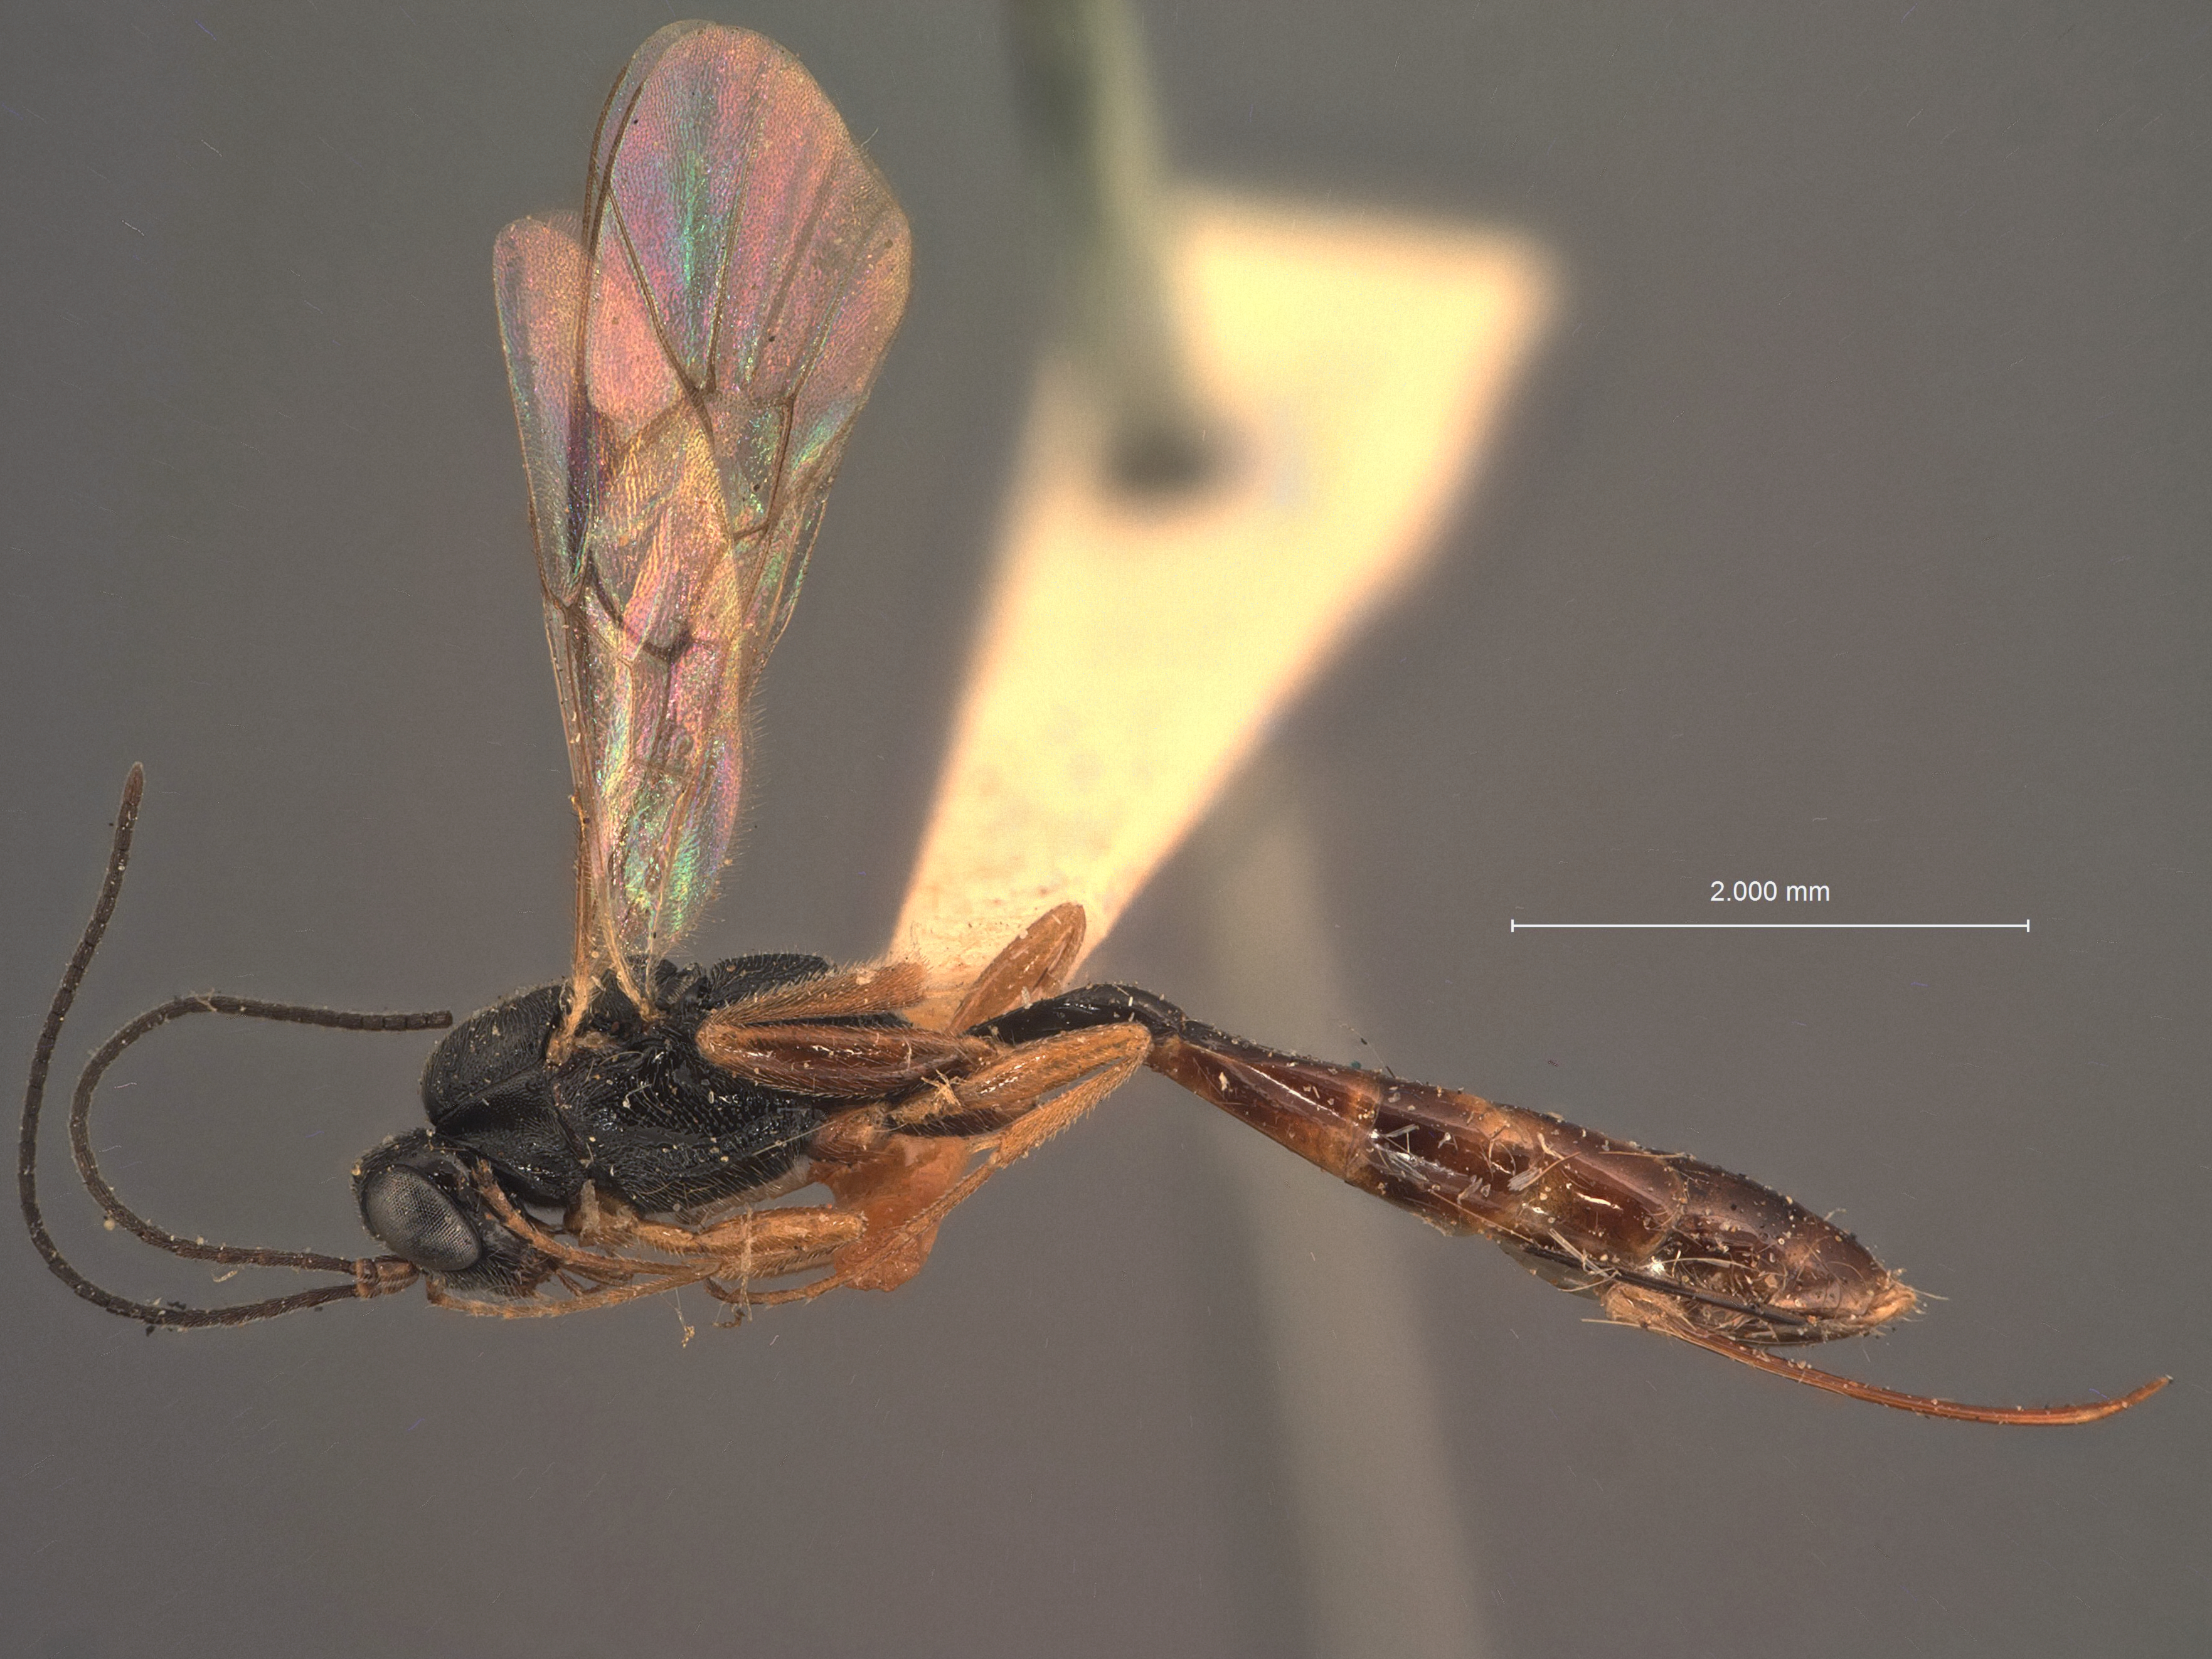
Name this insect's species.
Atractodes politus
